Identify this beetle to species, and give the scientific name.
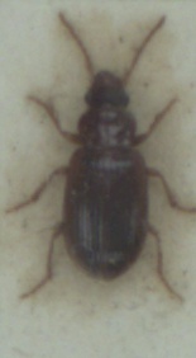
Bradycellus verbasci
